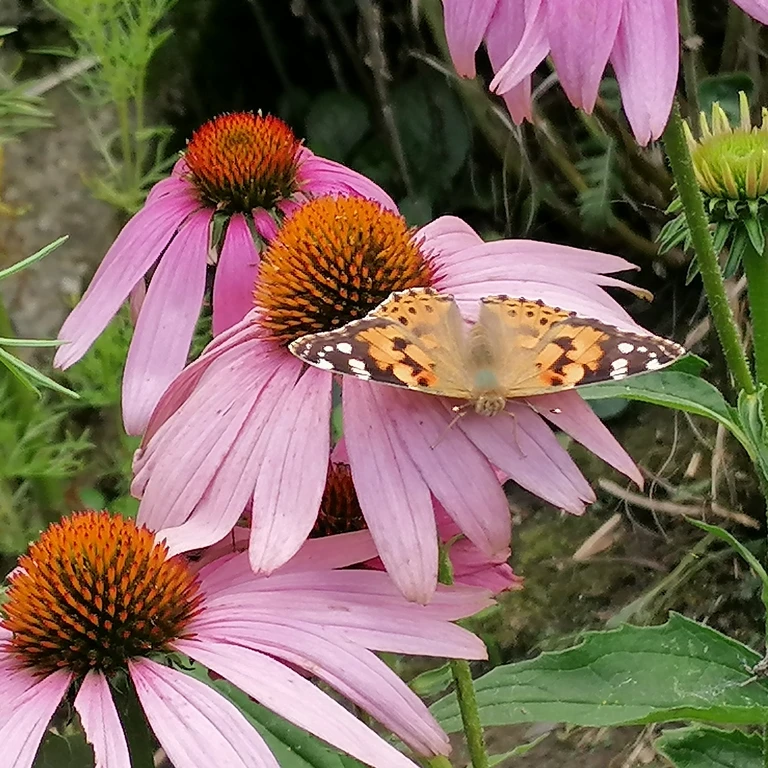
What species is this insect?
Vanessa cardui
